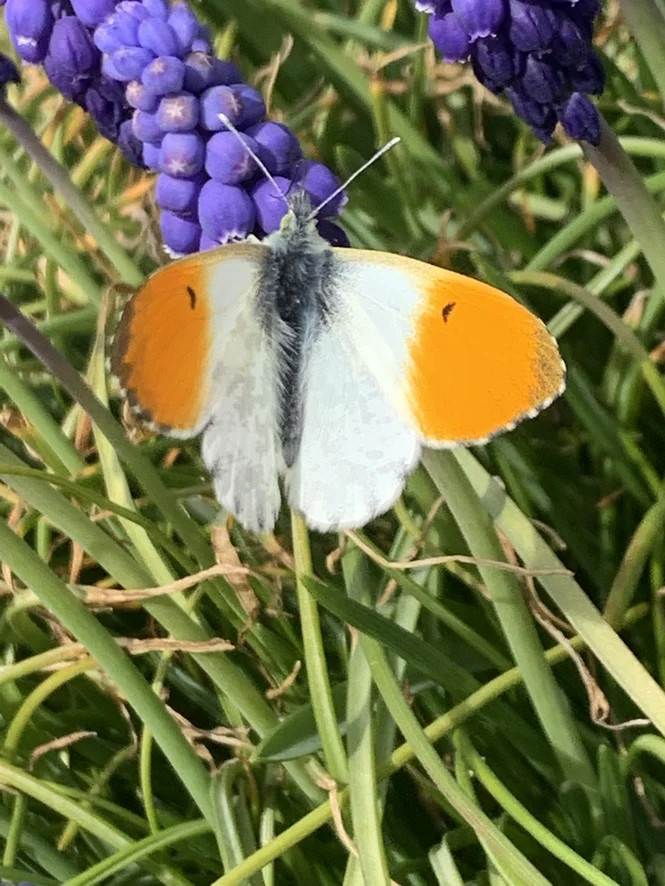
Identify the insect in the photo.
Anthocharis cardamines
